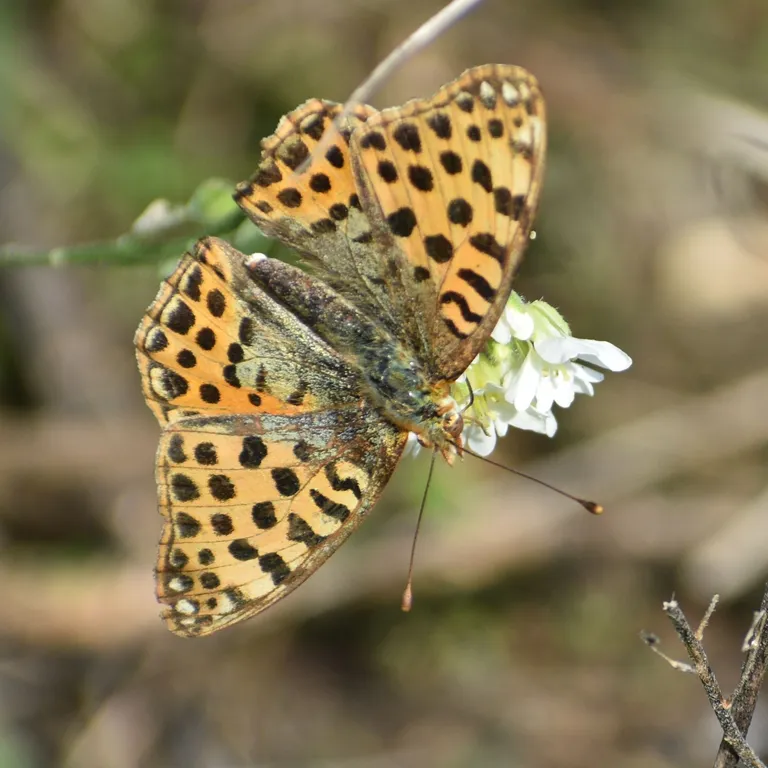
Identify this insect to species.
Issoria lathonia
